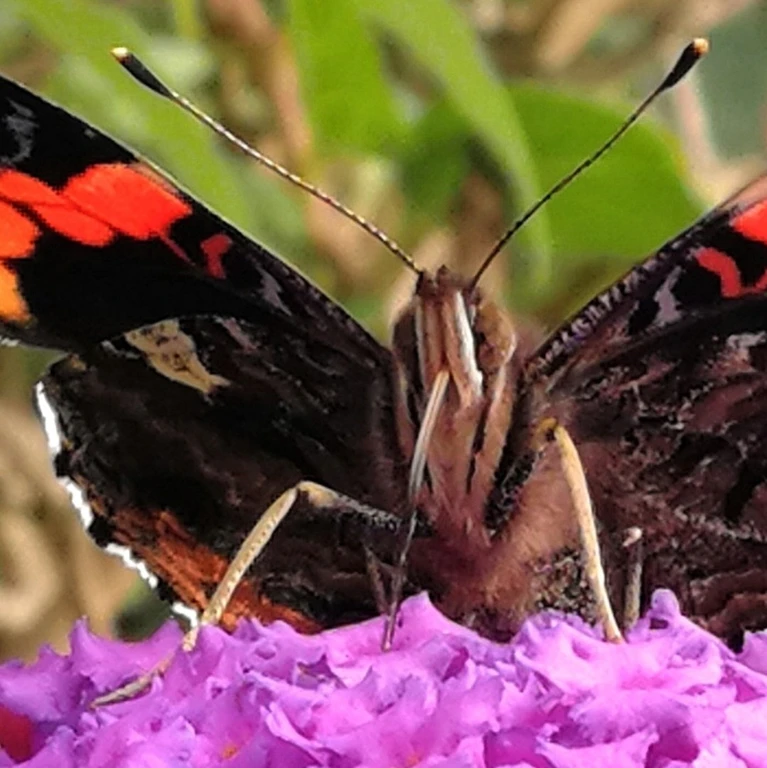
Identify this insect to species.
Vanessa atalanta
